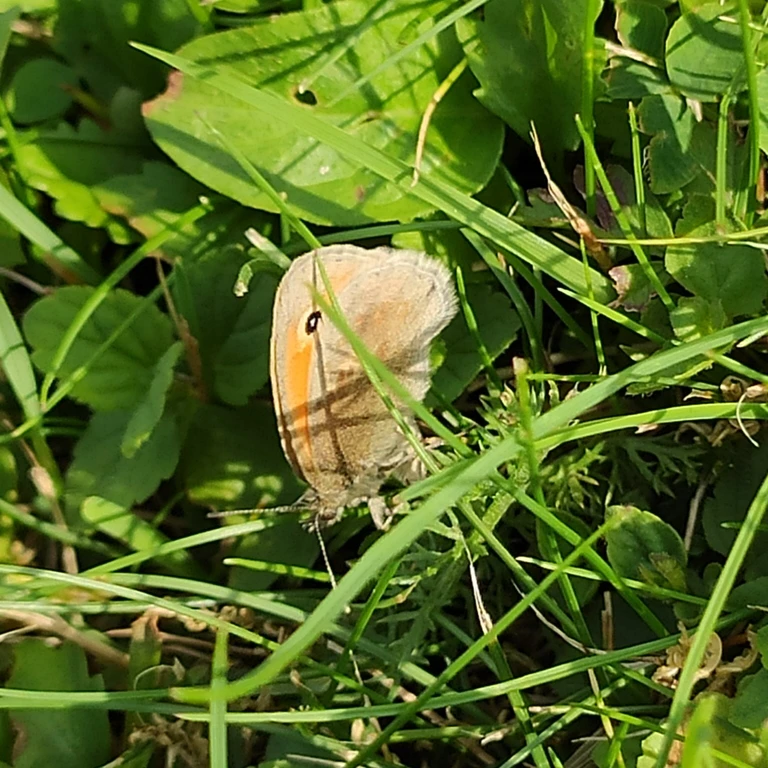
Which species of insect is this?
Coenonympha pamphilus
